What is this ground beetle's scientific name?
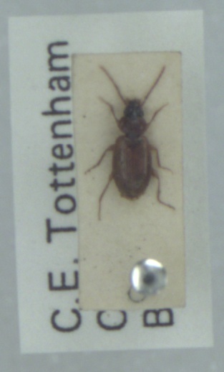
Trechus quadristriatus
